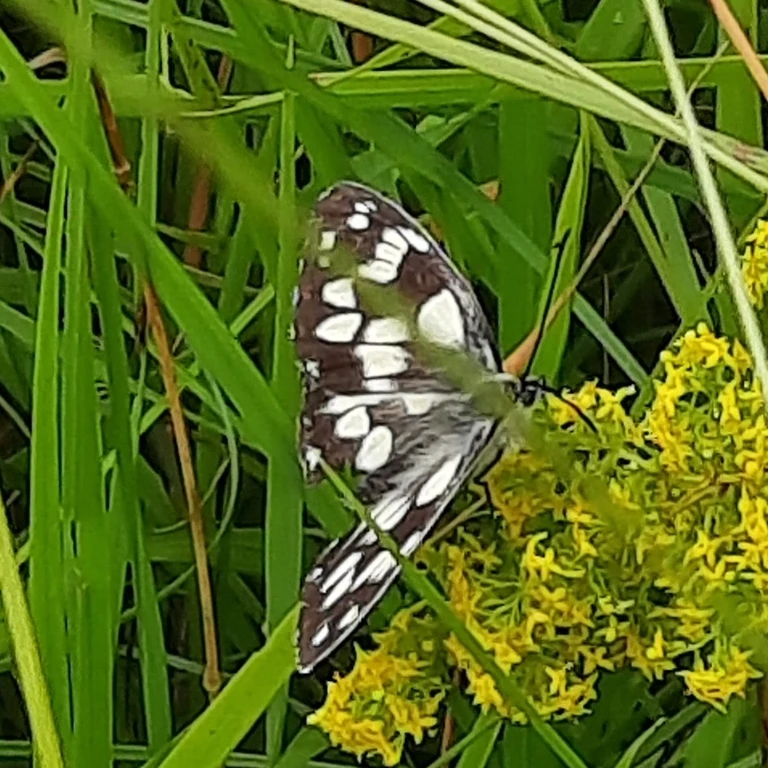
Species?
Melanargia galathea
